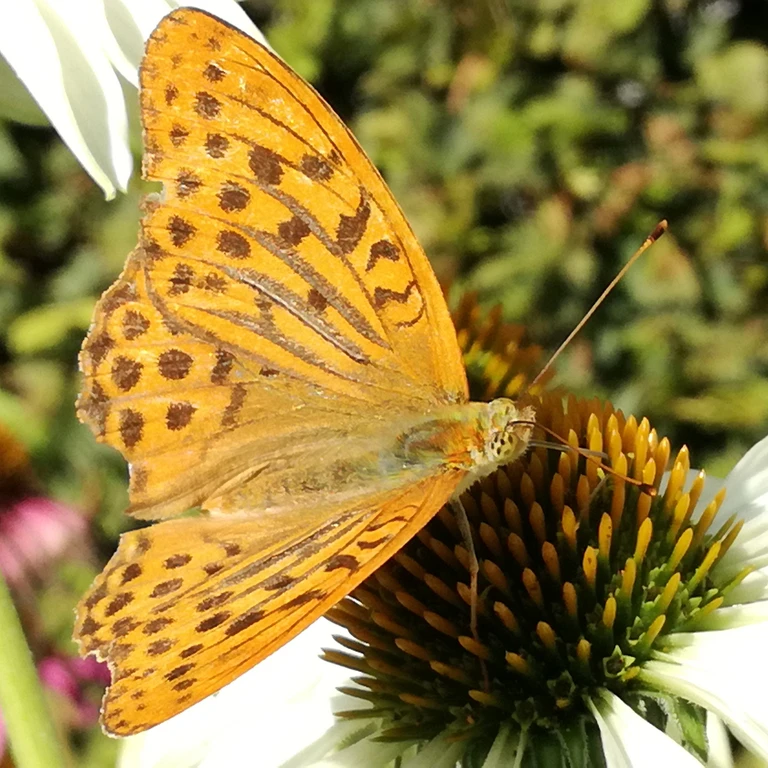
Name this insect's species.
Argynnis paphia
